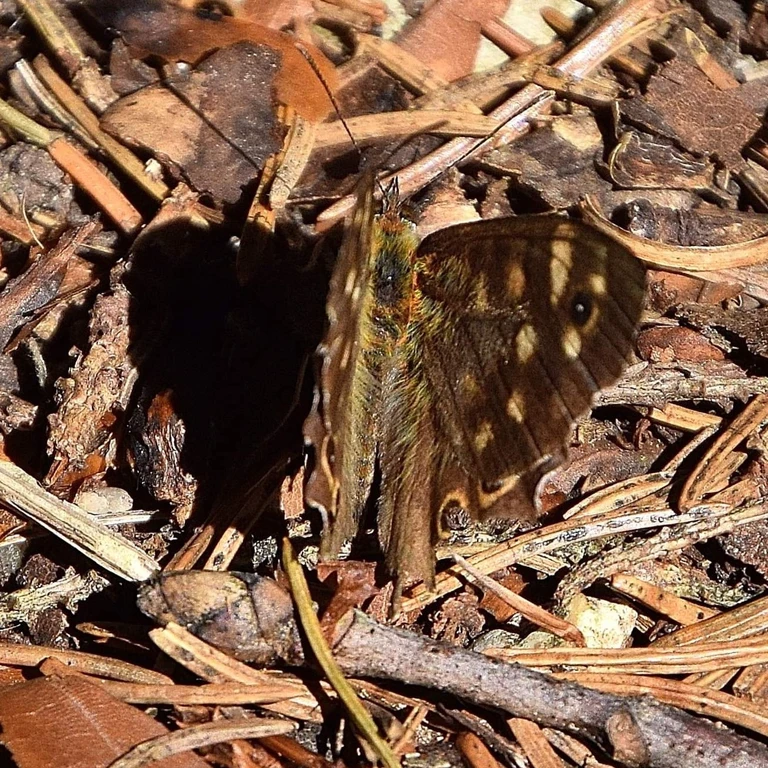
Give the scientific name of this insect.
Pararge aegeria
